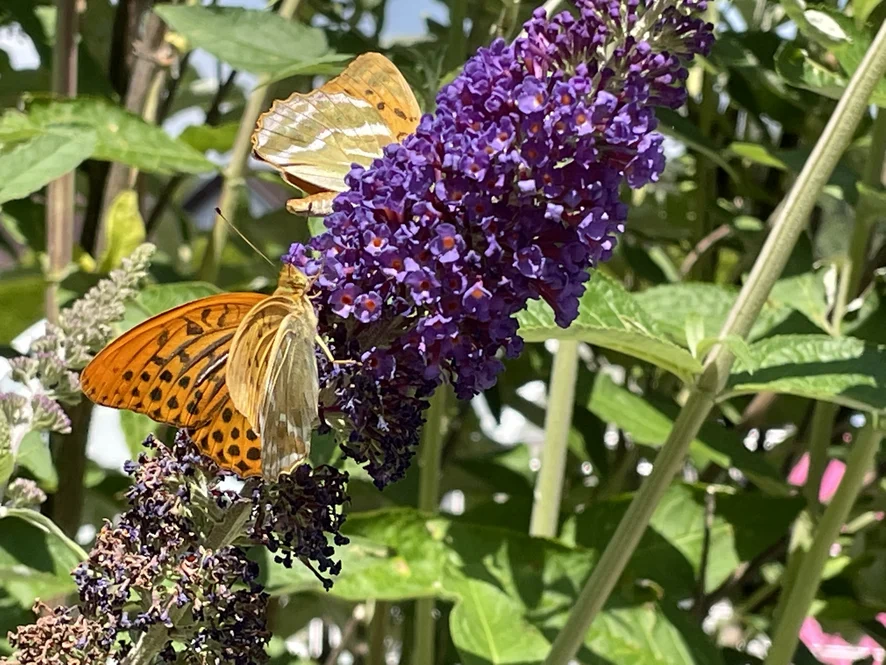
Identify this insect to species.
Argynnis paphia
